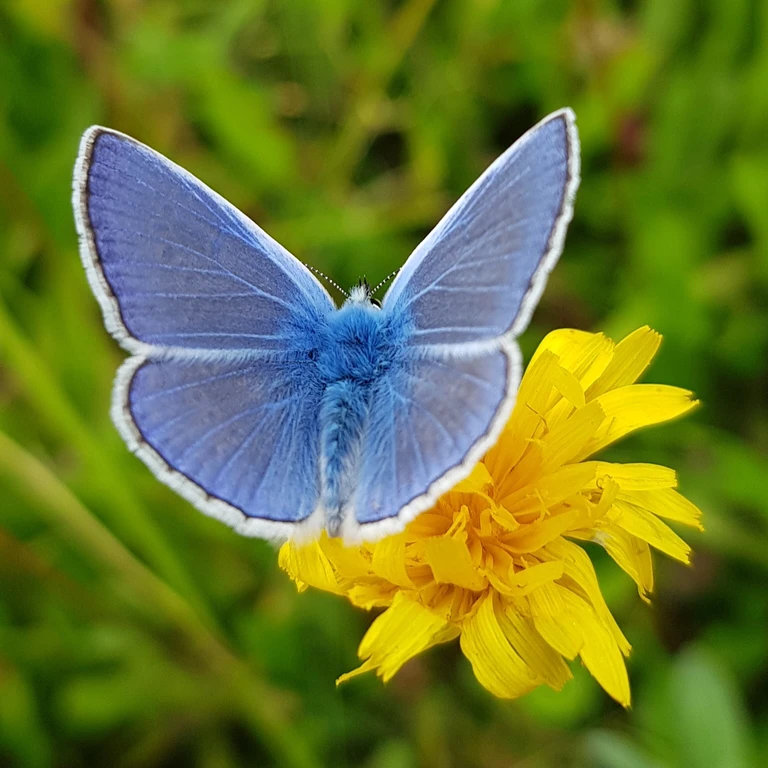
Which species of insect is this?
Polyommatus icarus
